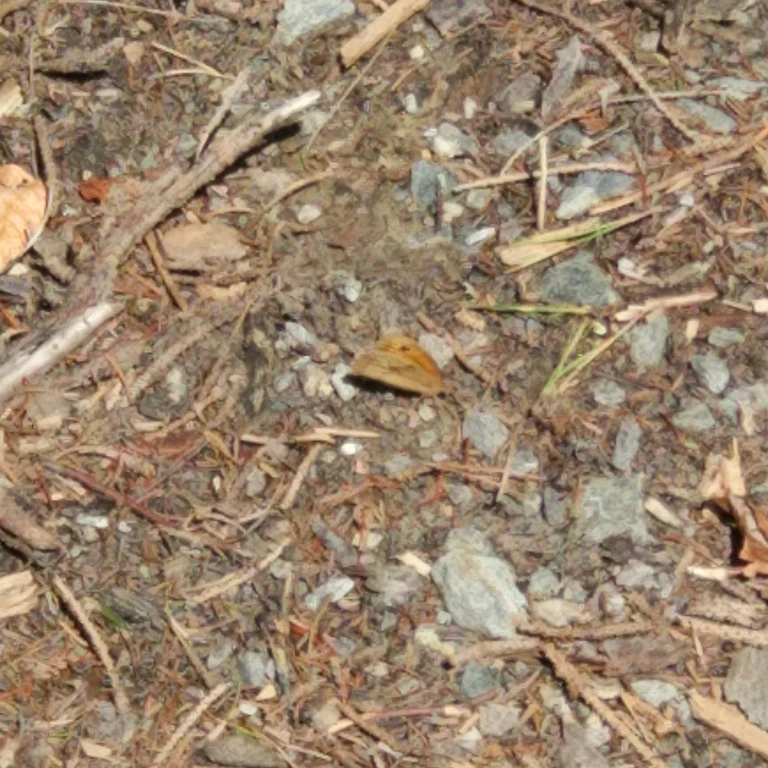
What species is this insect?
Maniola jurtina
